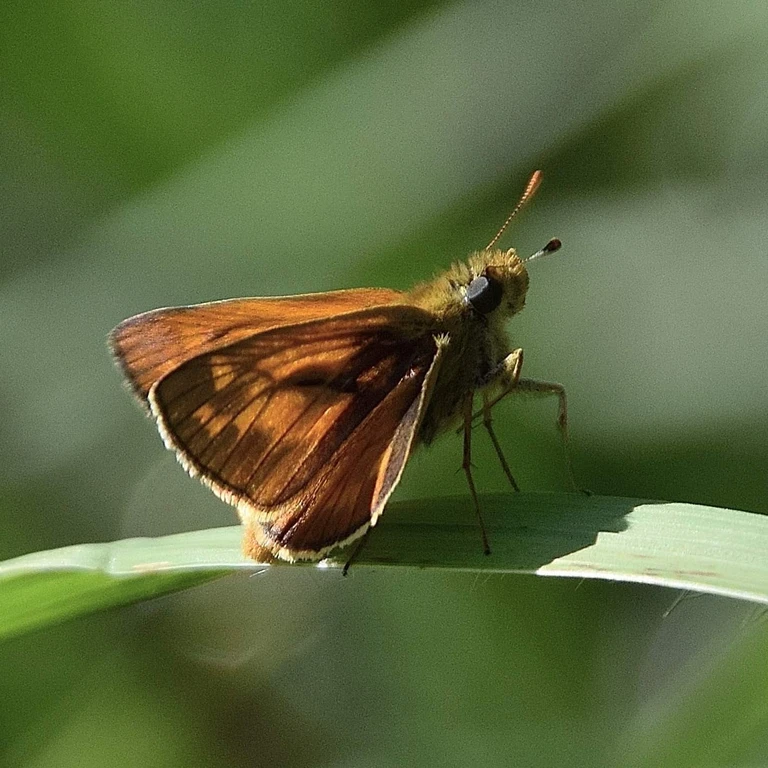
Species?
Ochlodes sylvanus (also Ochlodes venata)
